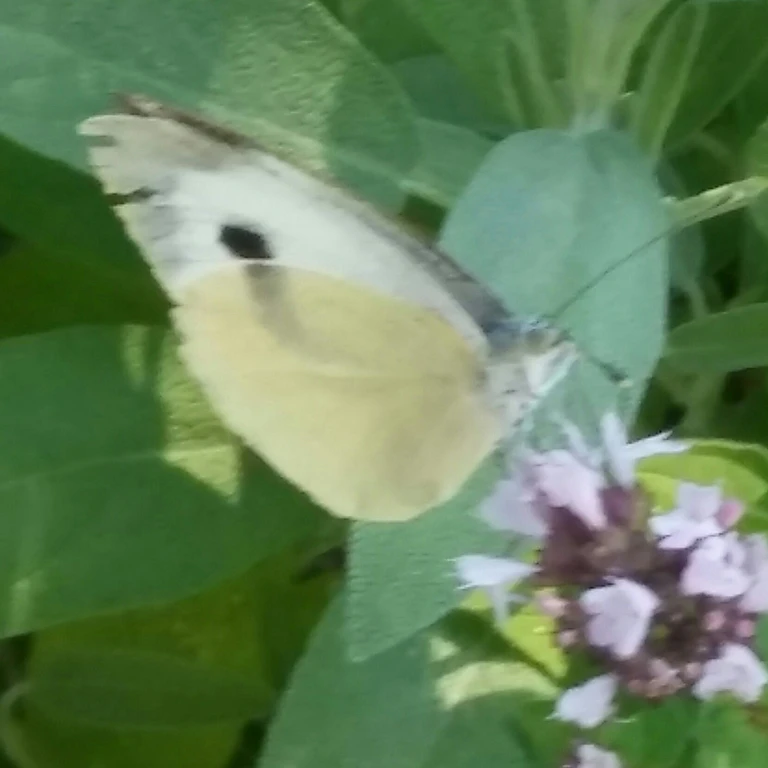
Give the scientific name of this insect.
Pieris brassicae
